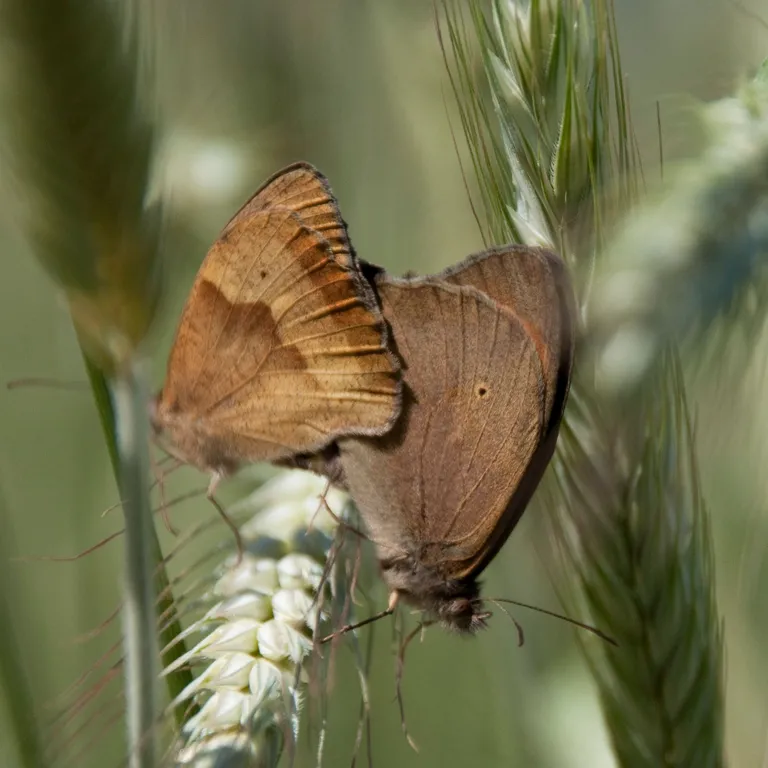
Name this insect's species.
Maniola jurtina
